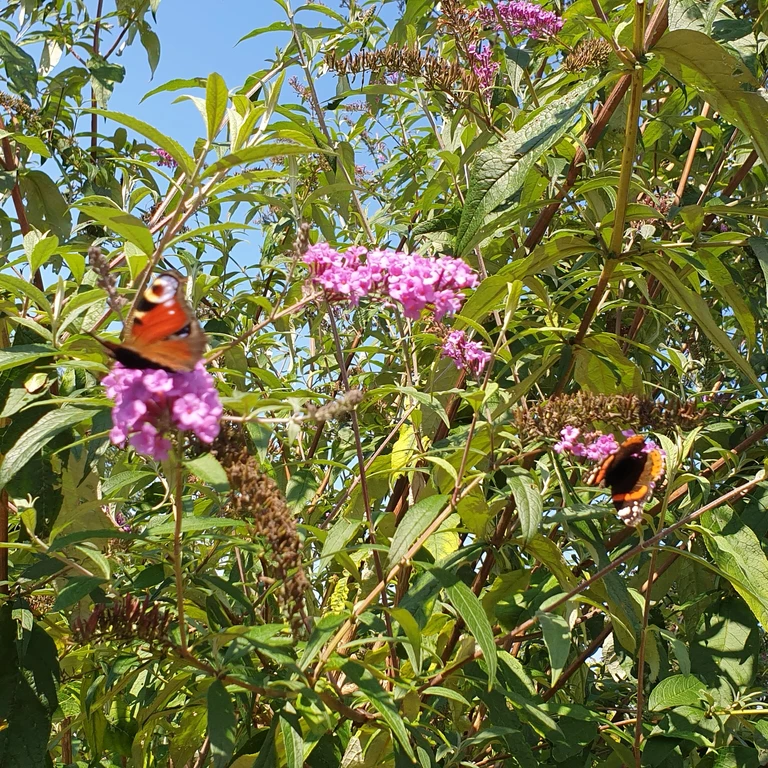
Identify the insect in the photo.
Aglais io
